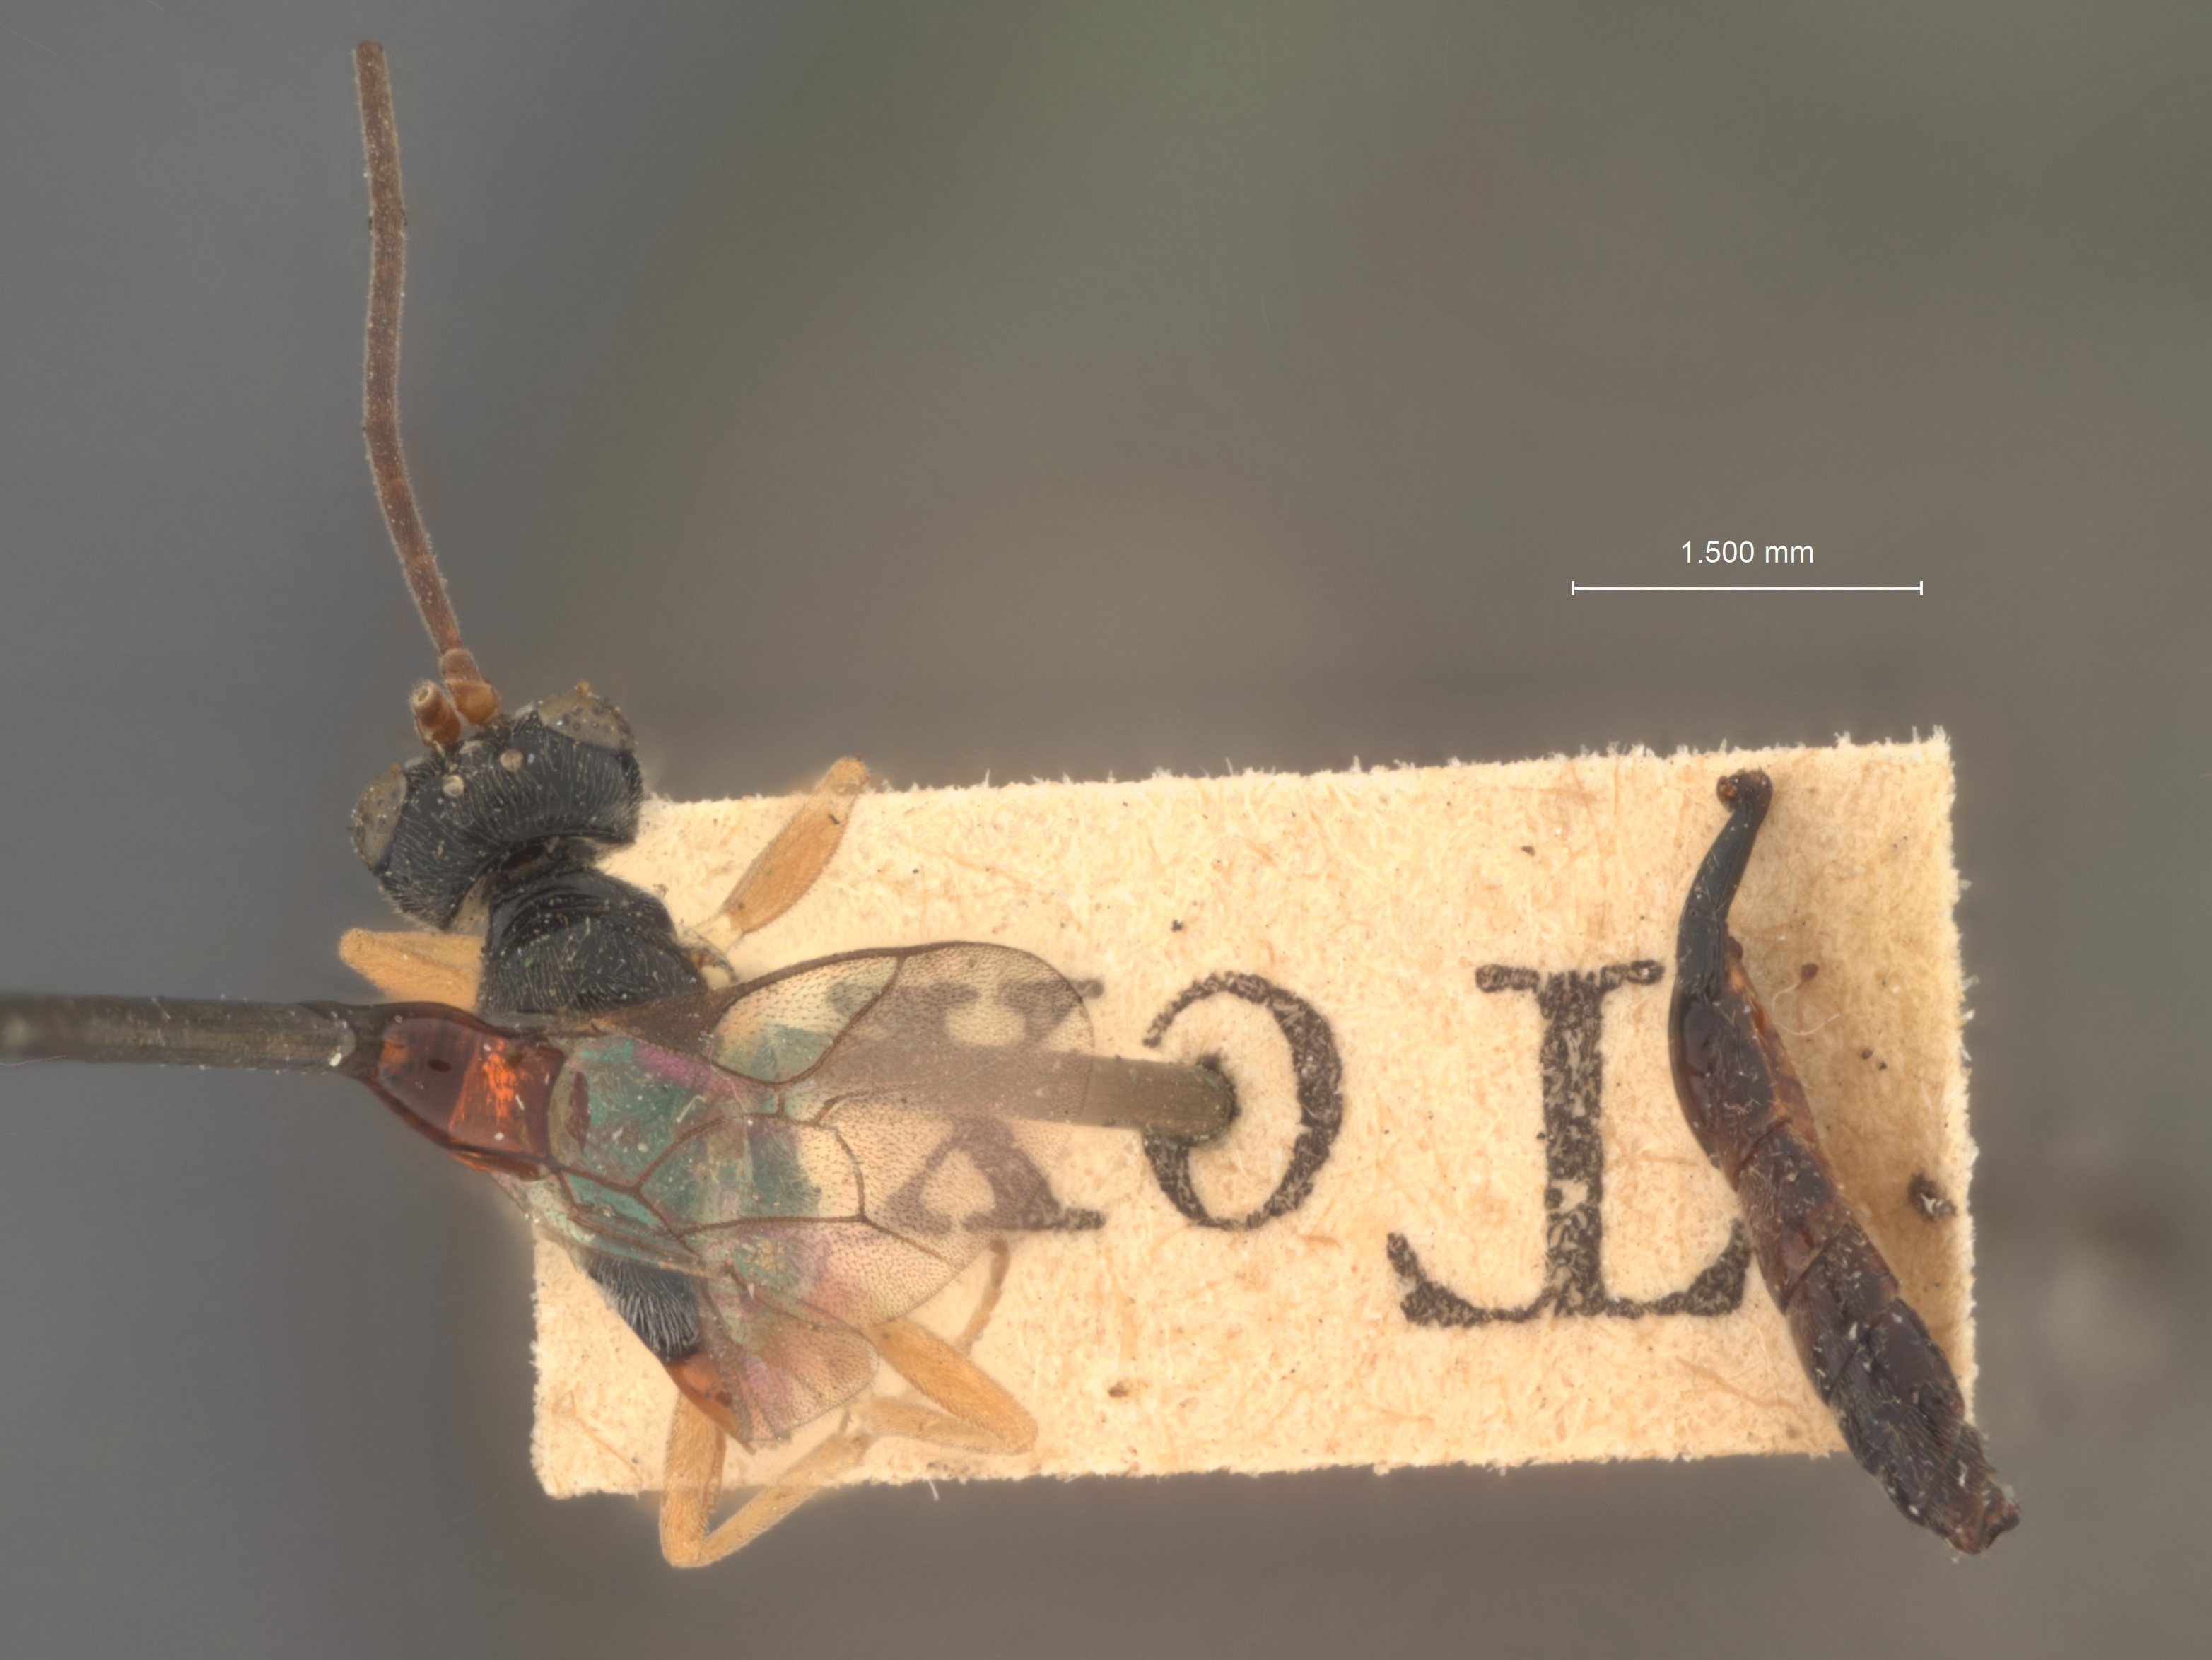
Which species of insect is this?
Hemiteles albiscapus
